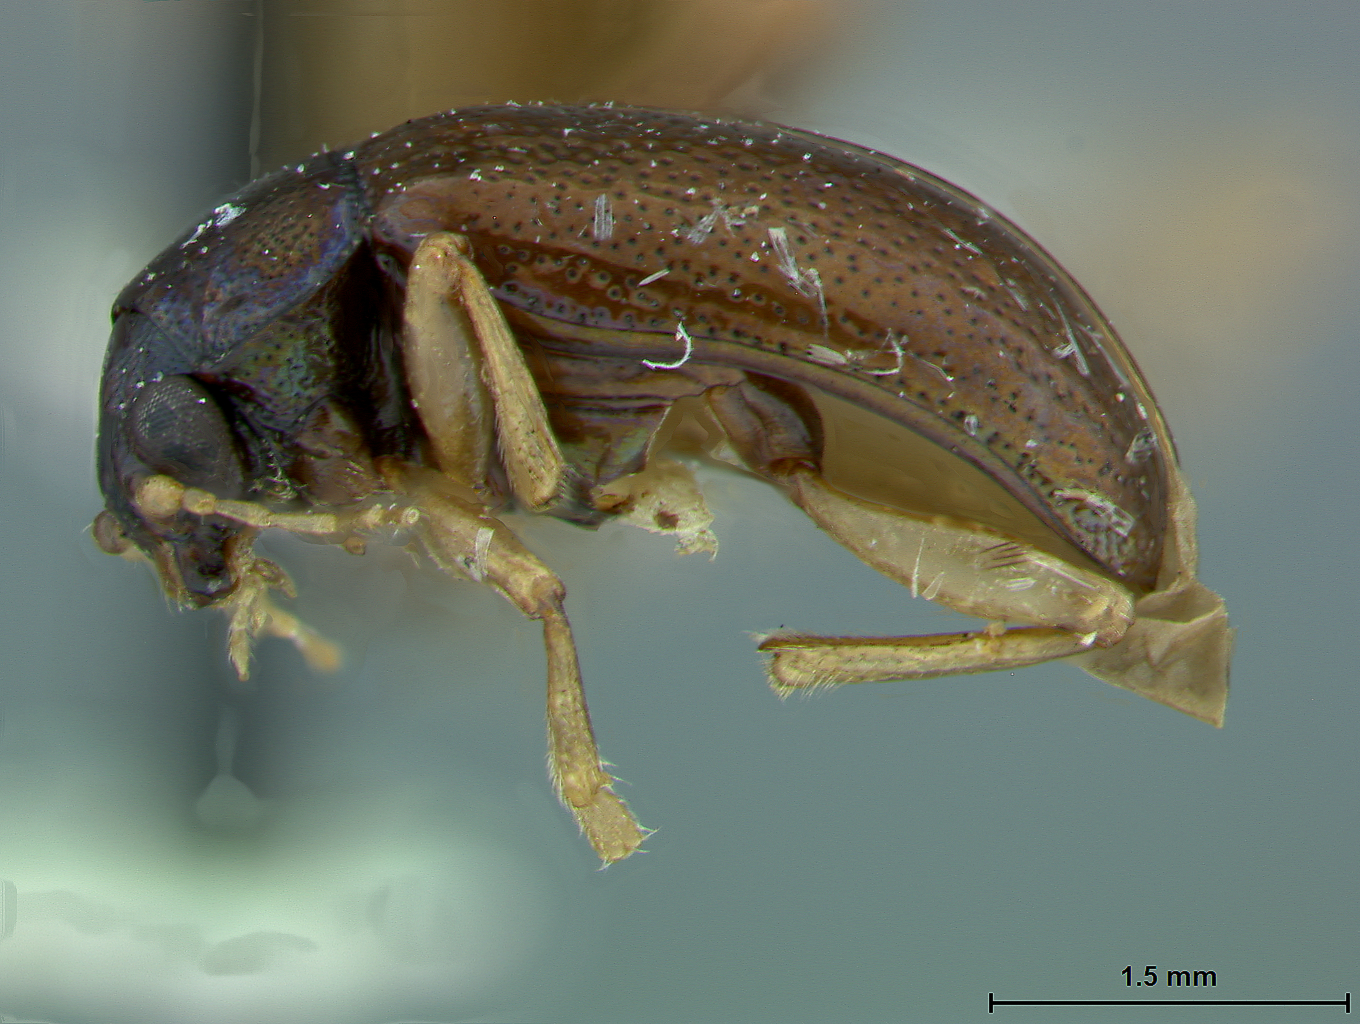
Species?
Colaspis praetexta
